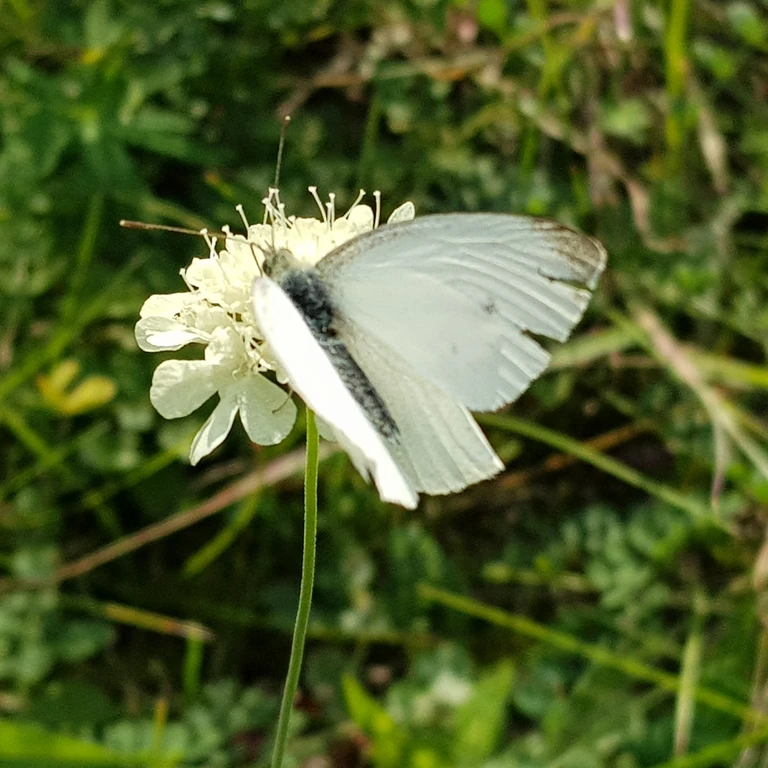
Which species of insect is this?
Pieris rapae
